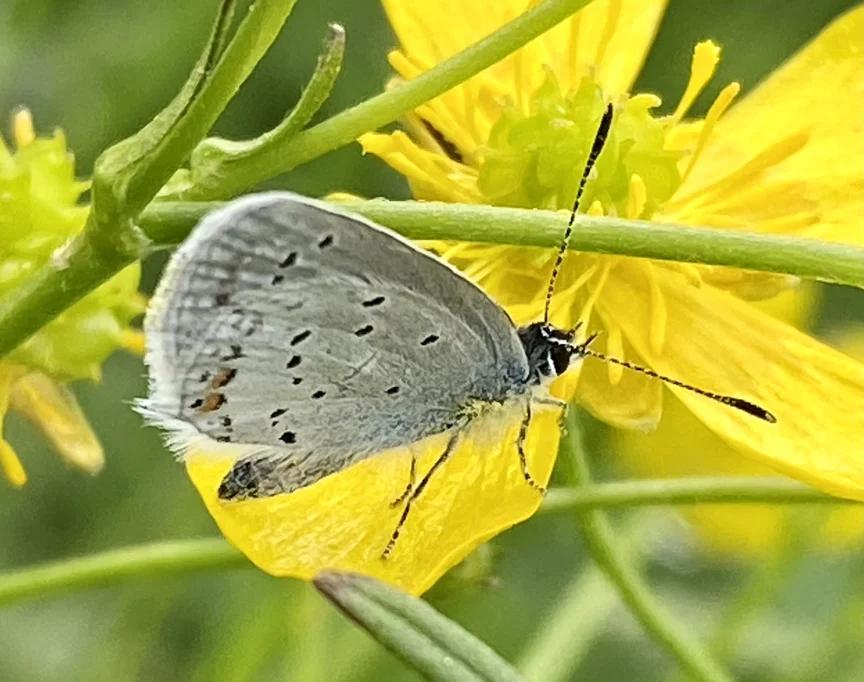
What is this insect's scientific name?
Cupido argiades (also Elkalyce argiades)
